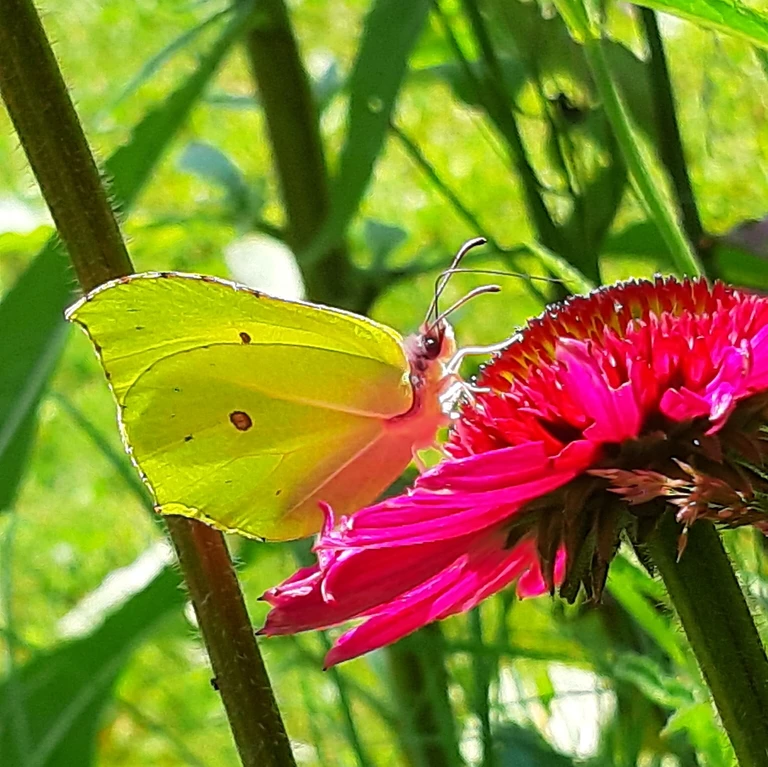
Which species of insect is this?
Gonepteryx rhamni
